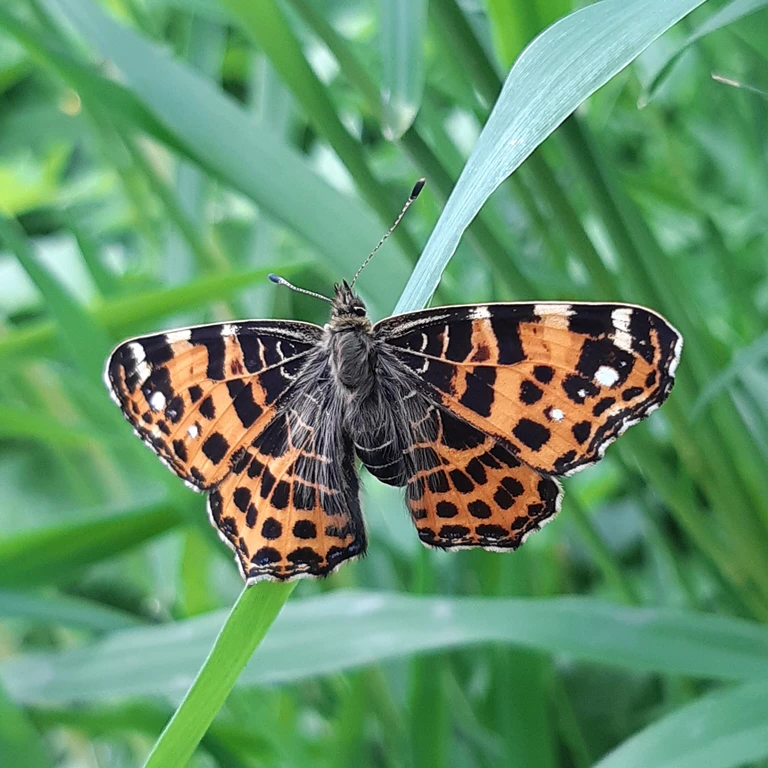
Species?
Araschnia levana
